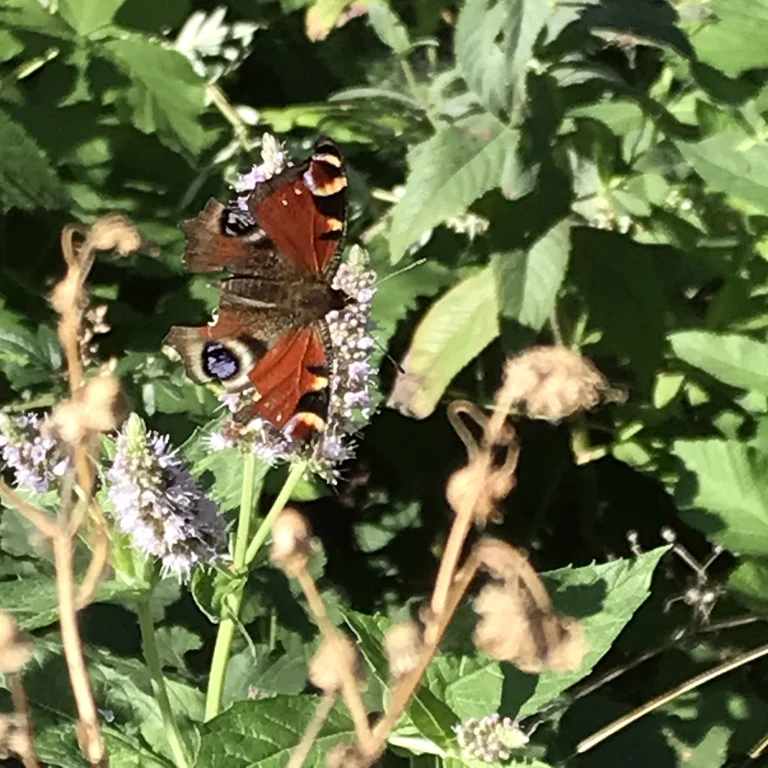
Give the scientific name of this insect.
Aglais io
